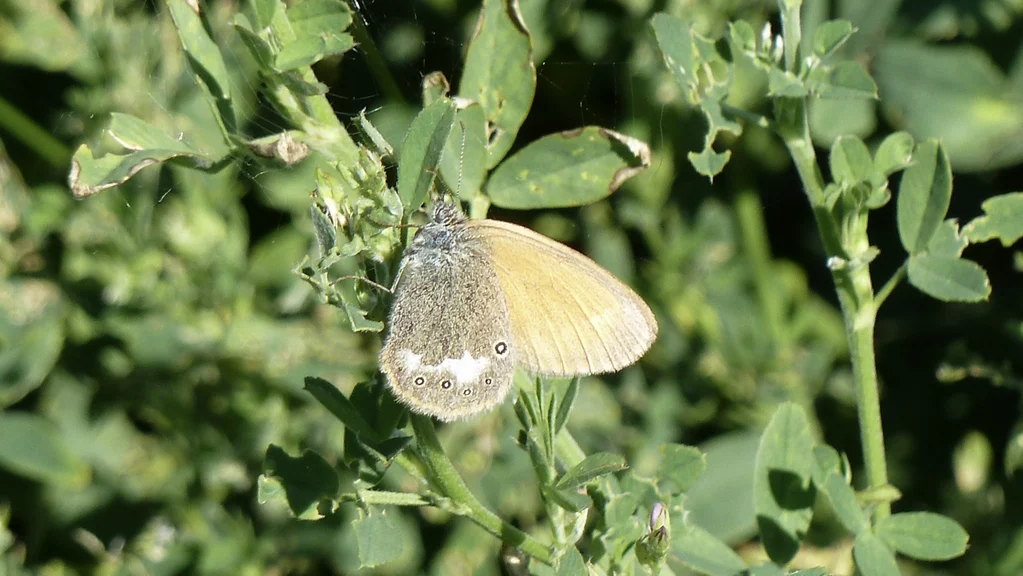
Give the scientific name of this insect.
Coenonympha glycerion (also Coenonympha iphis)
